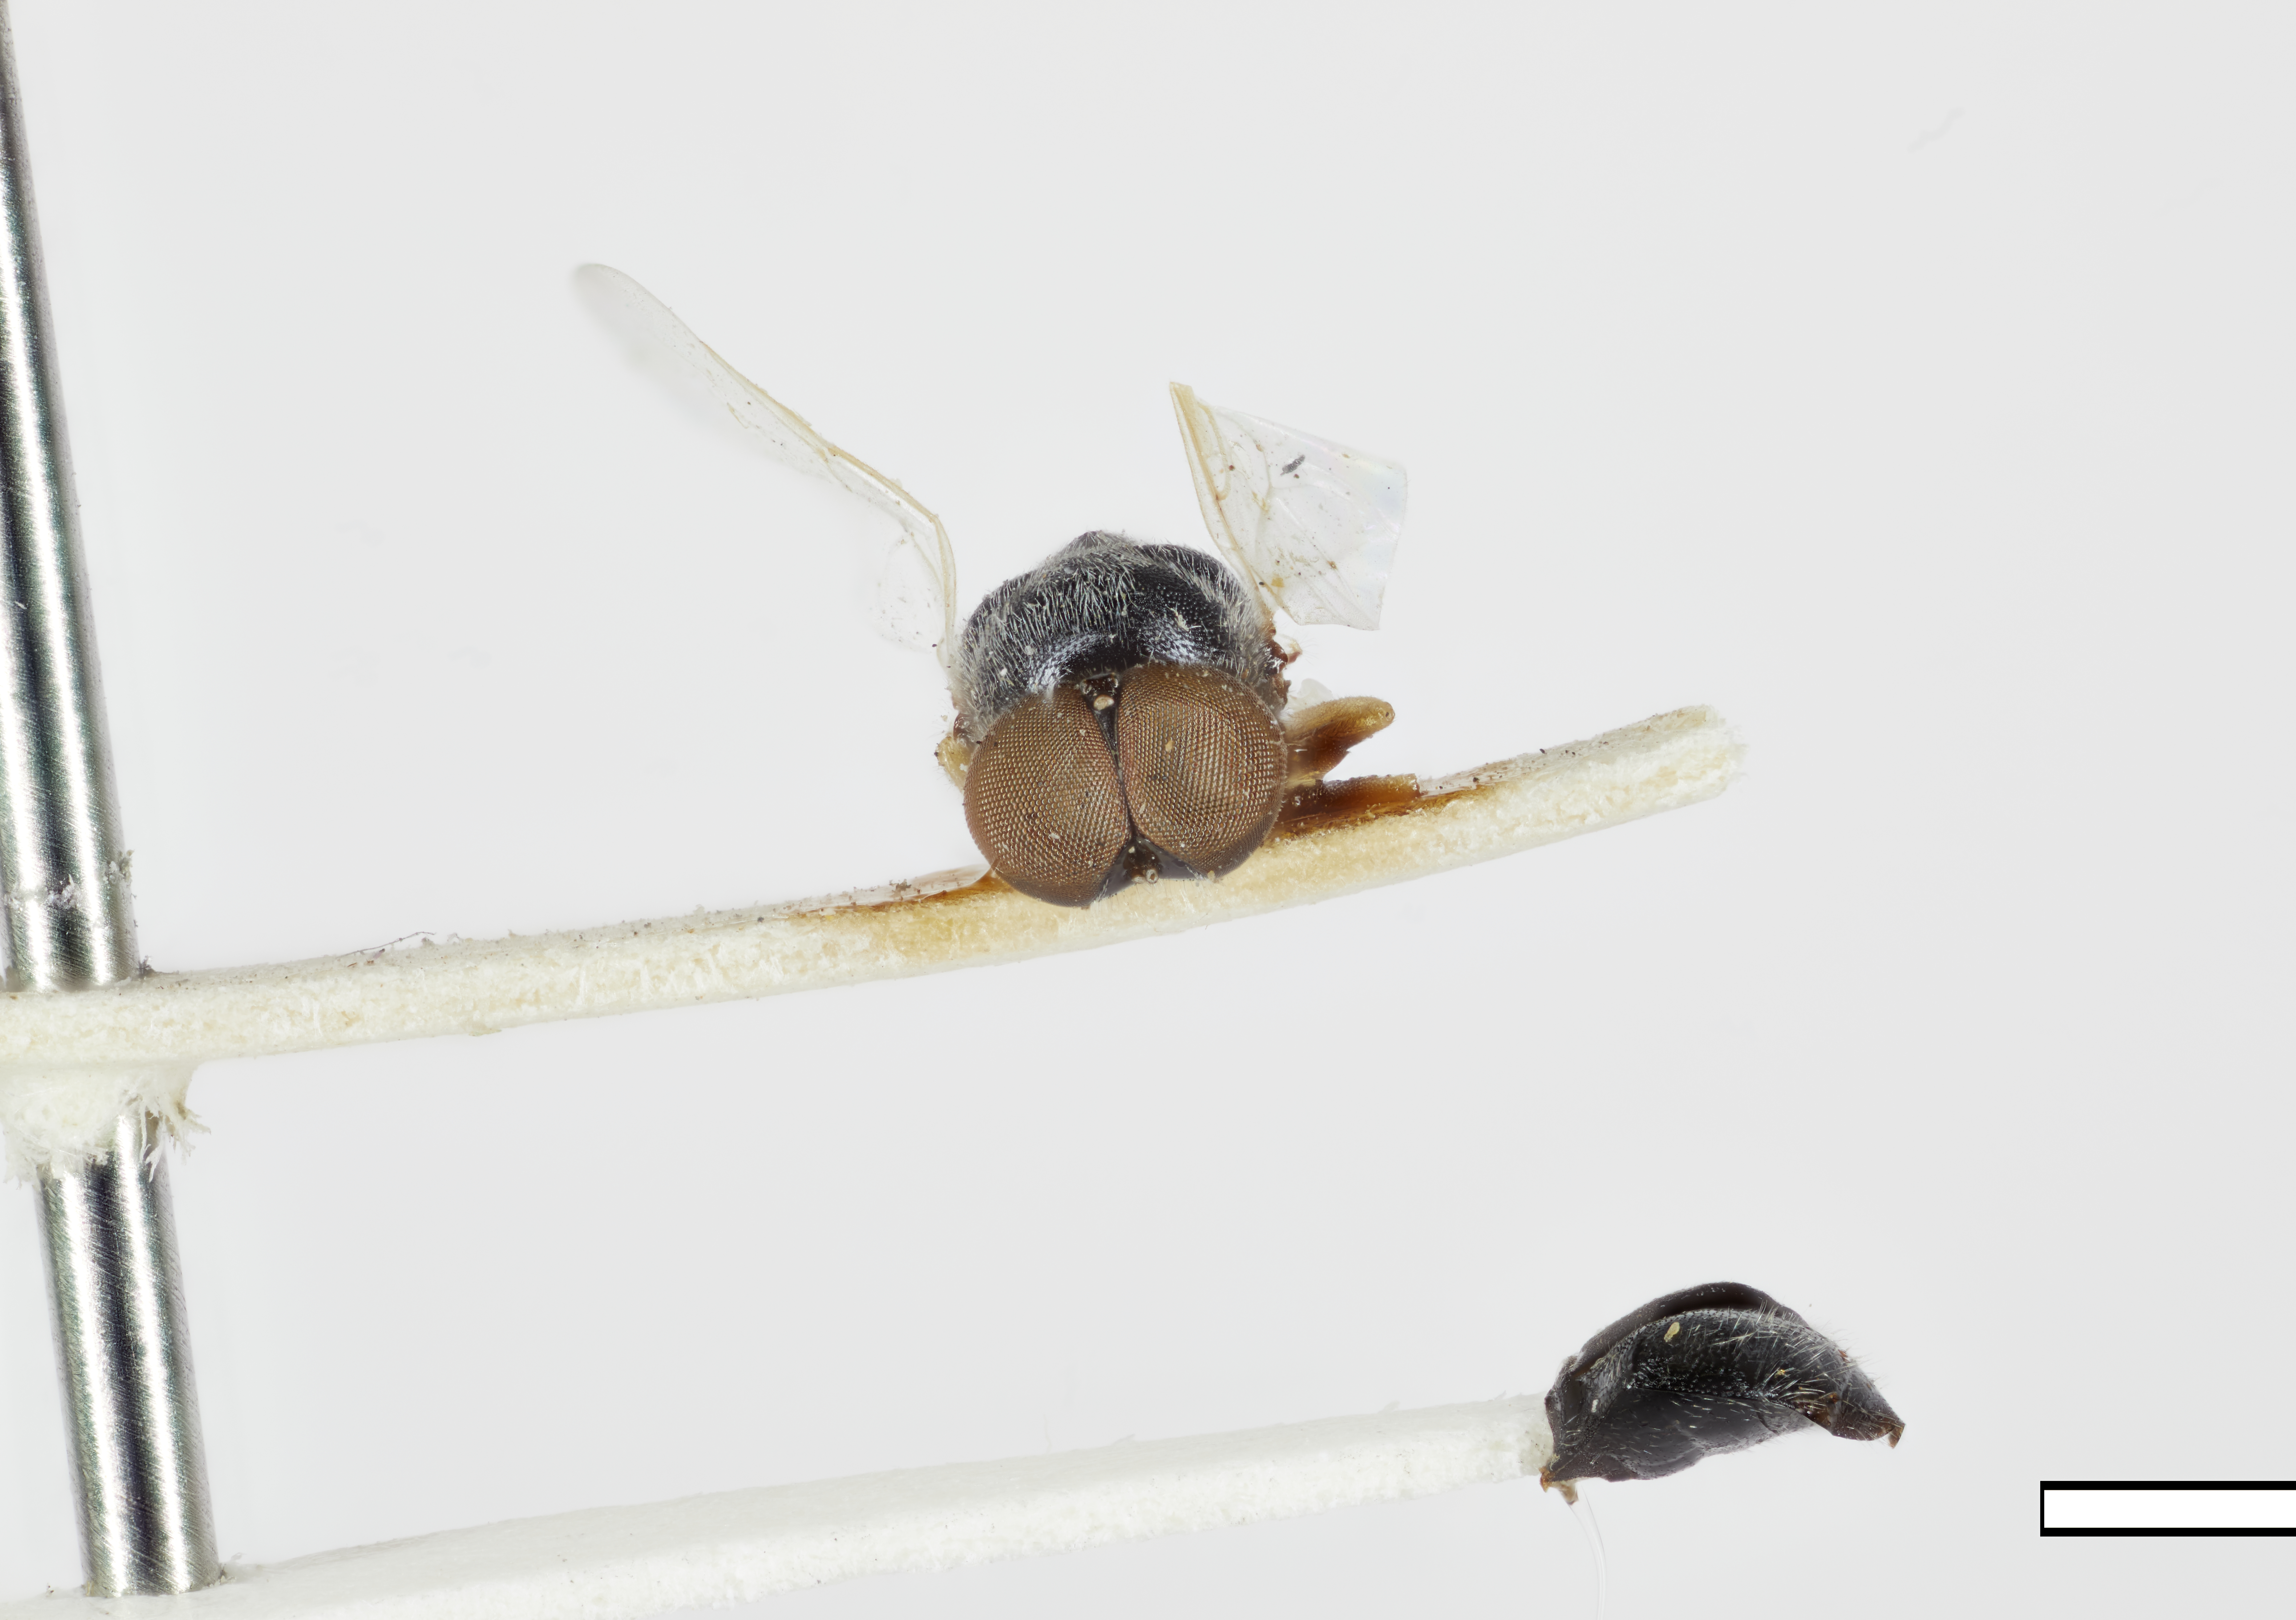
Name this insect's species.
Zabrachia albipilum
